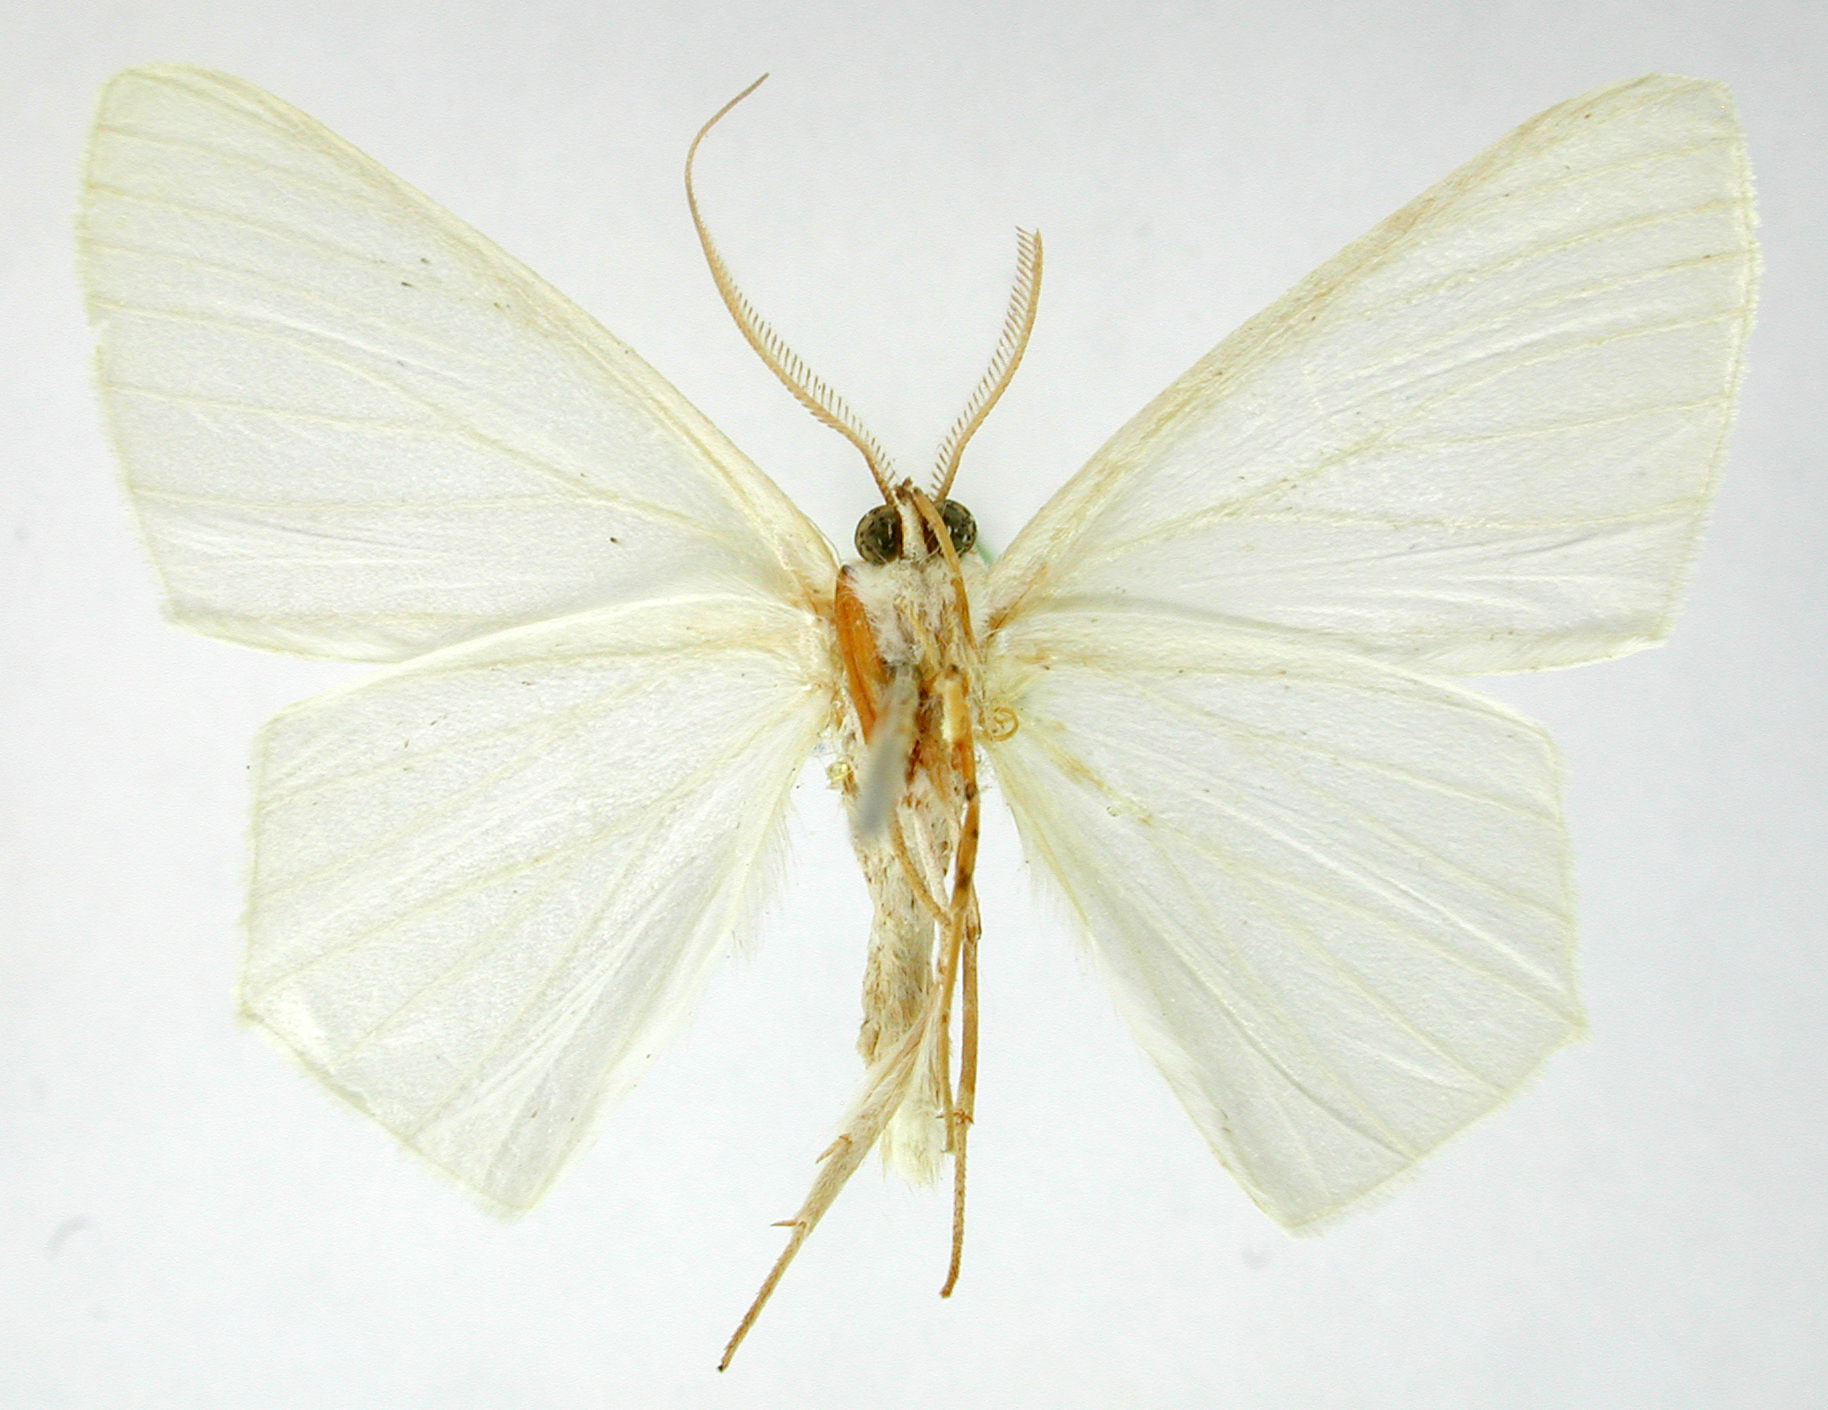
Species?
Gonorthus bilineata
